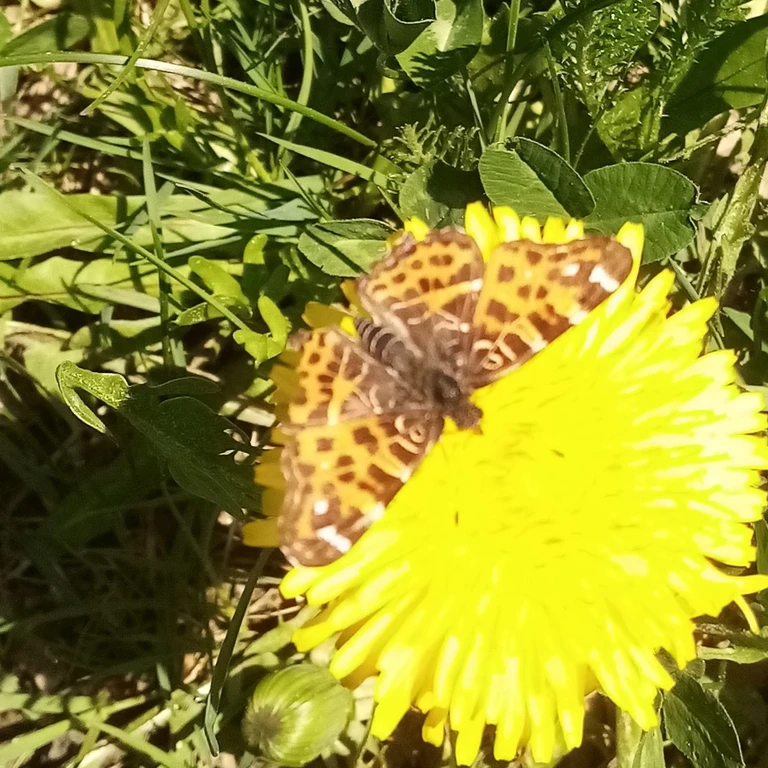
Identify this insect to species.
Araschnia levana
